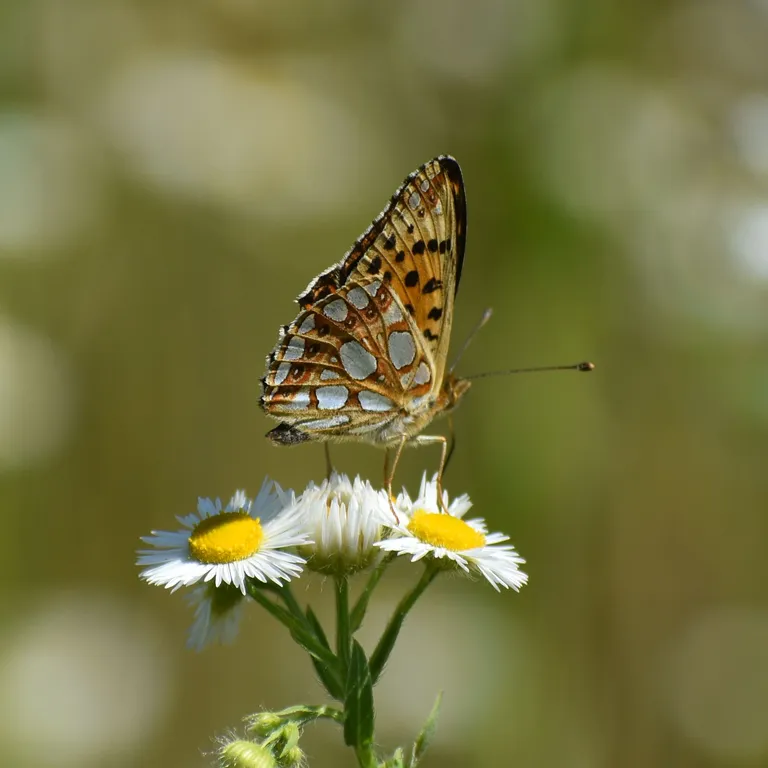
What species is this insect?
Issoria lathonia
